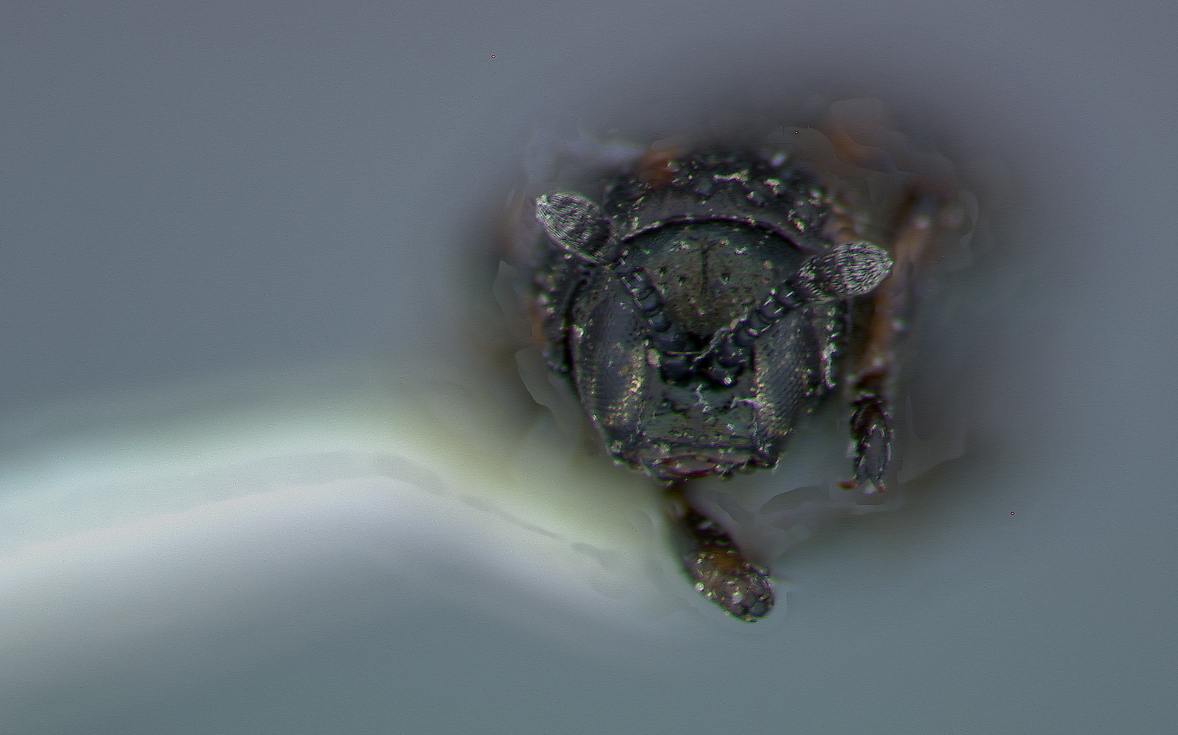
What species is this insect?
Brachycoryna confusa
